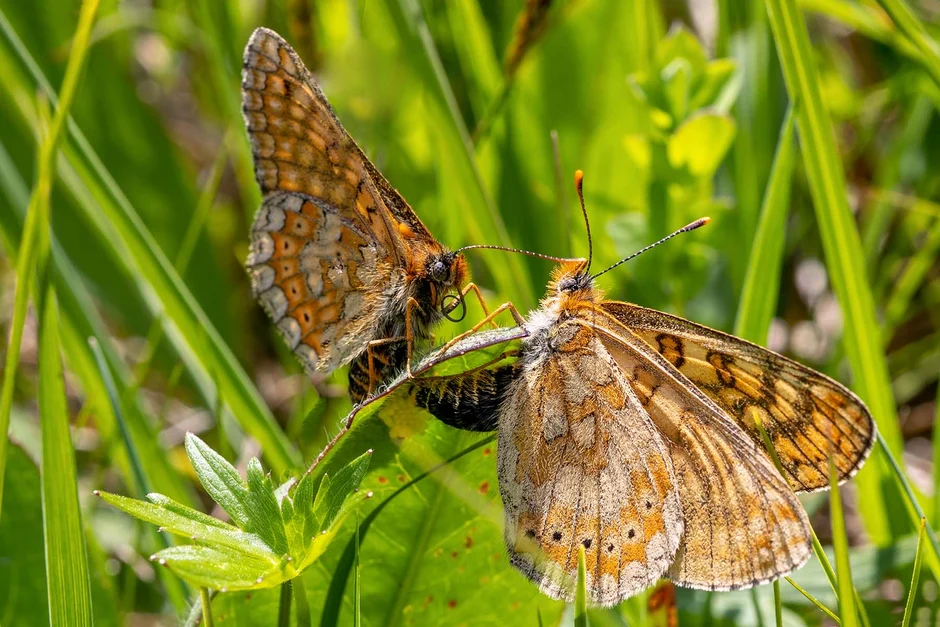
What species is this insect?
Euphydryas aurinia
